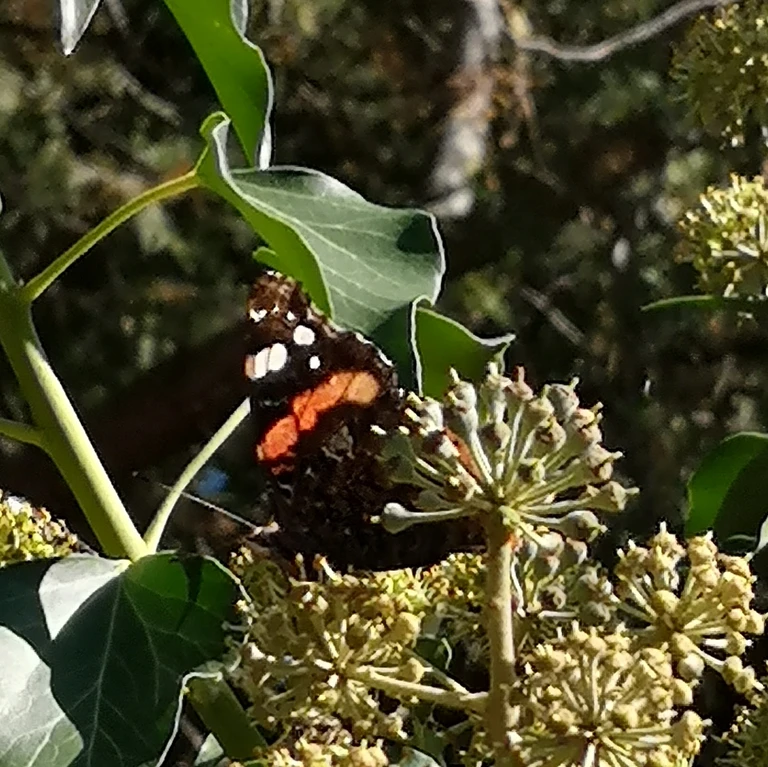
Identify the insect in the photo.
Vanessa atalanta
